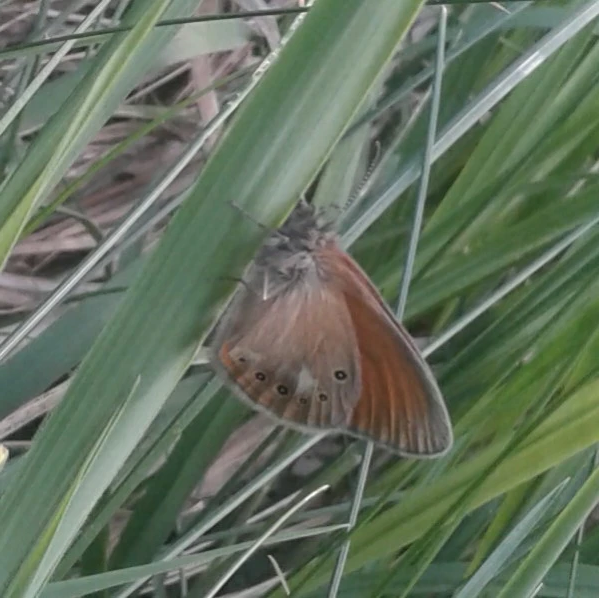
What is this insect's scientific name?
Coenonympha glycerion (also Coenonympha iphis)
